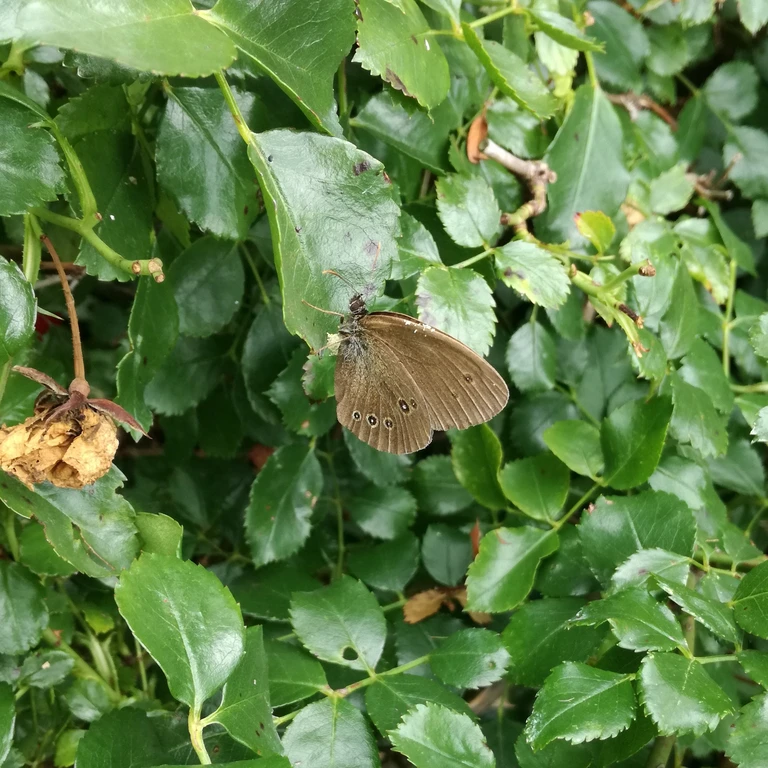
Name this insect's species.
Aphantopus hyperantus
